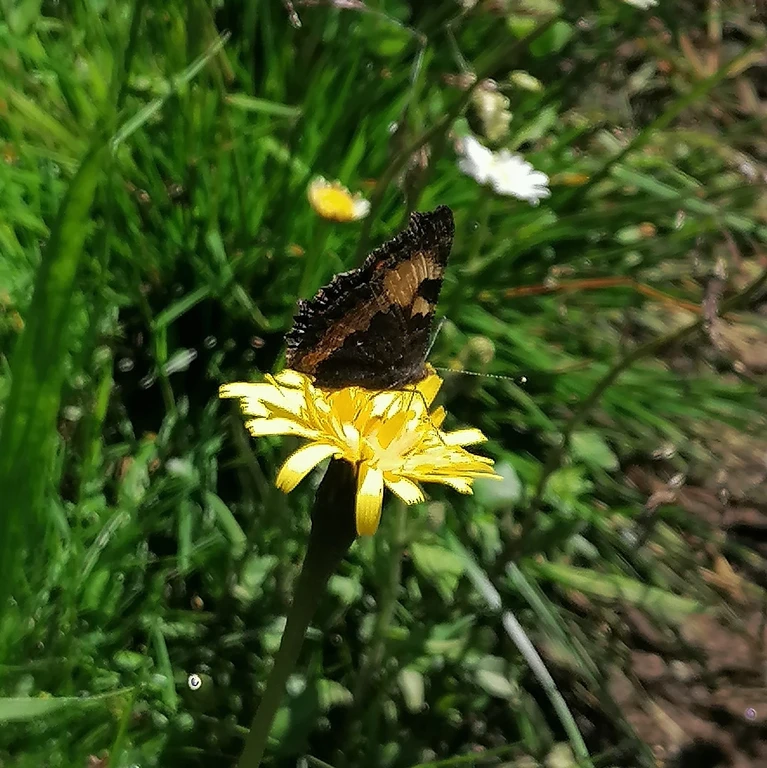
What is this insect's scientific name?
Aglais urticae
